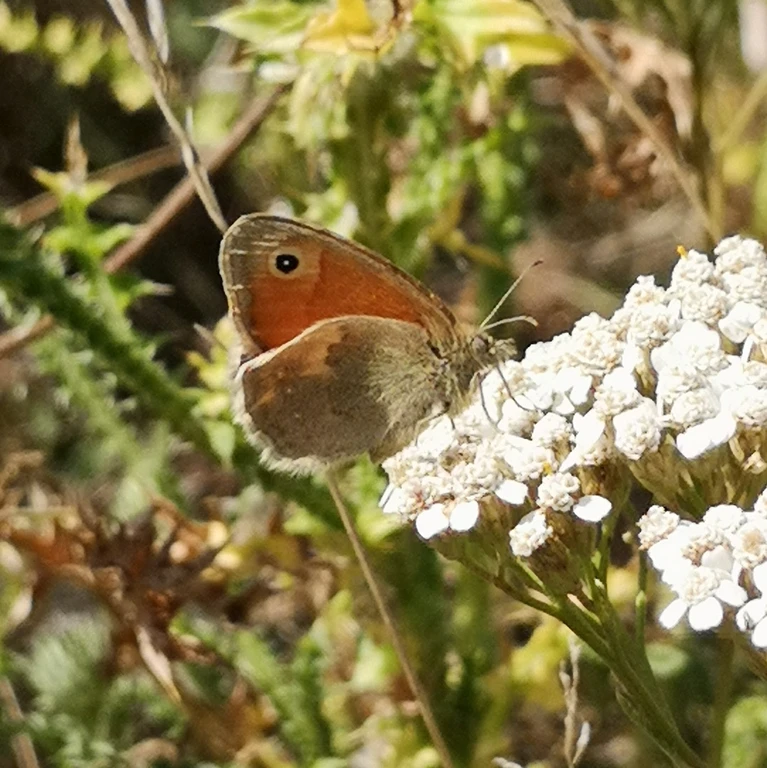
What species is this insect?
Coenonympha pamphilus
